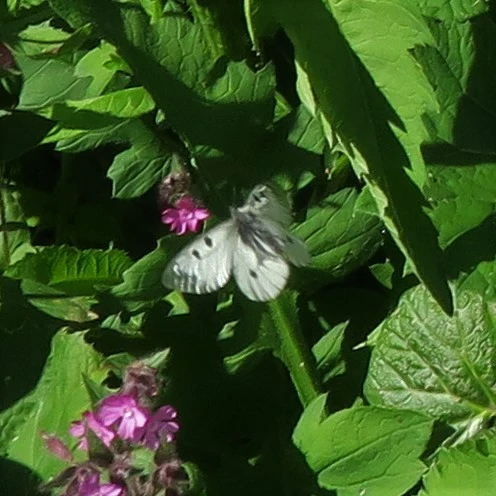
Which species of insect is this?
Parnassius mnemosyne
